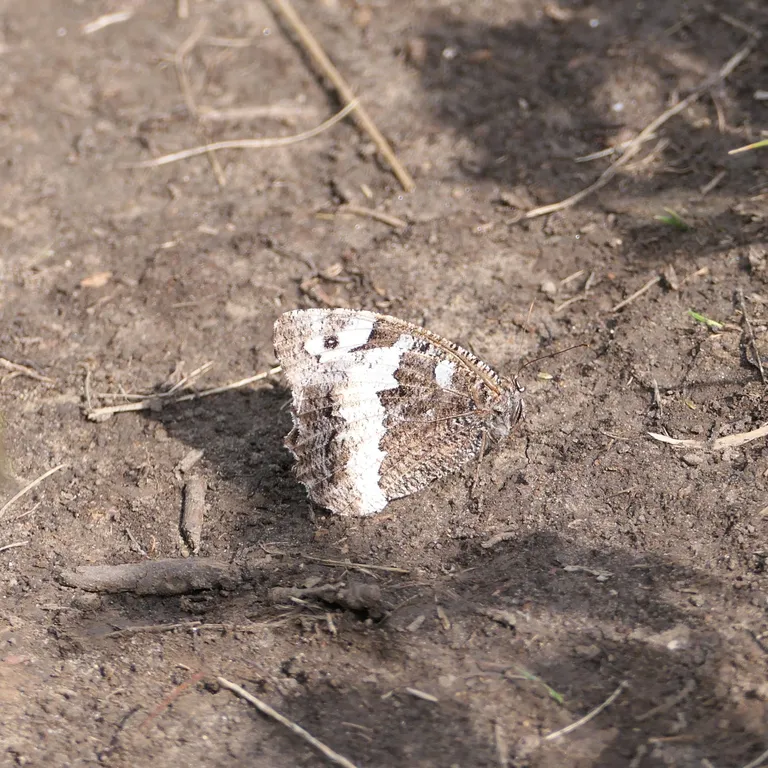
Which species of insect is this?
Brintesia circe
